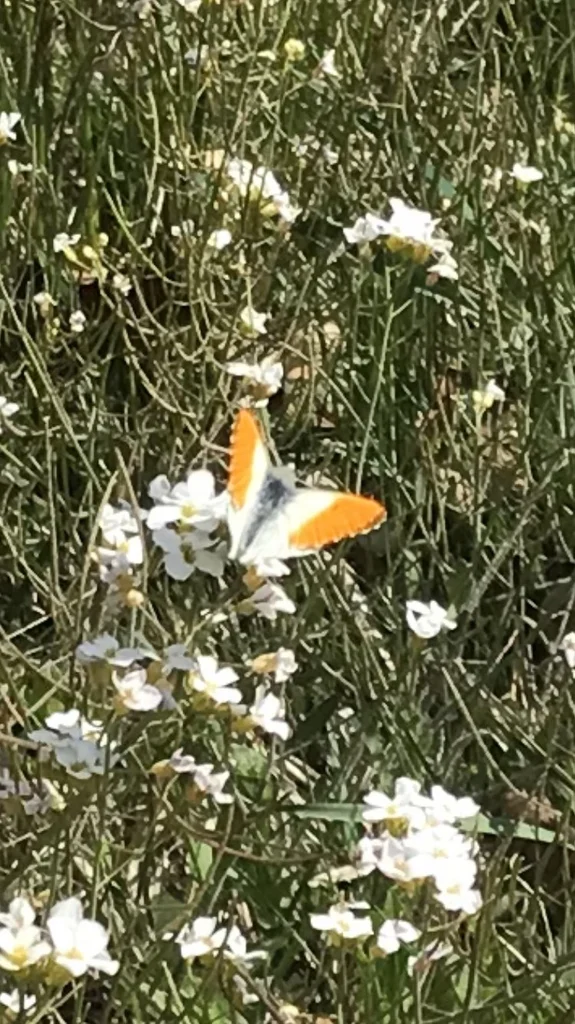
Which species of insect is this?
Anthocharis cardamines
